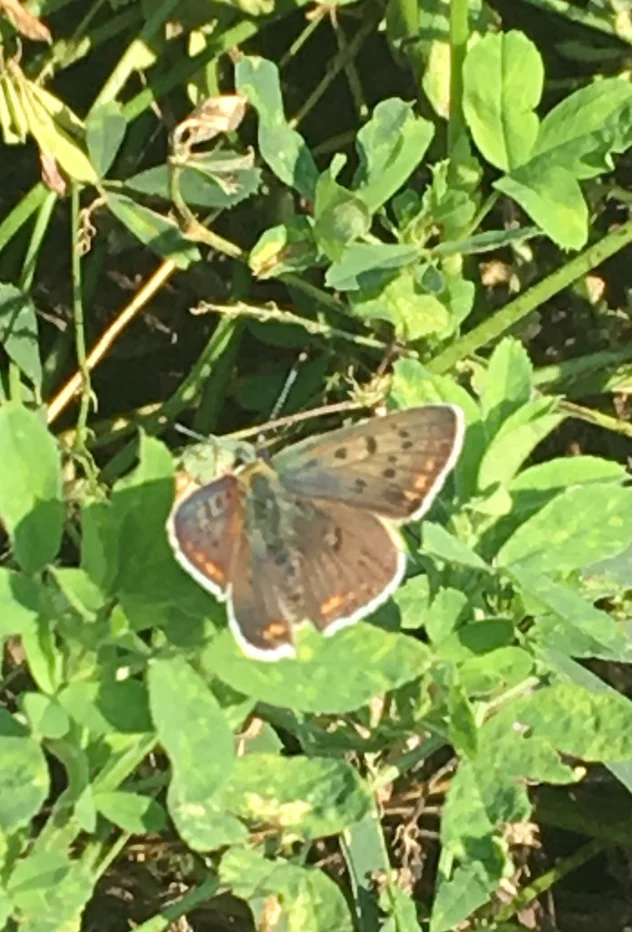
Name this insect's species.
Lycaena tityrus (also Loweia tityrus)
